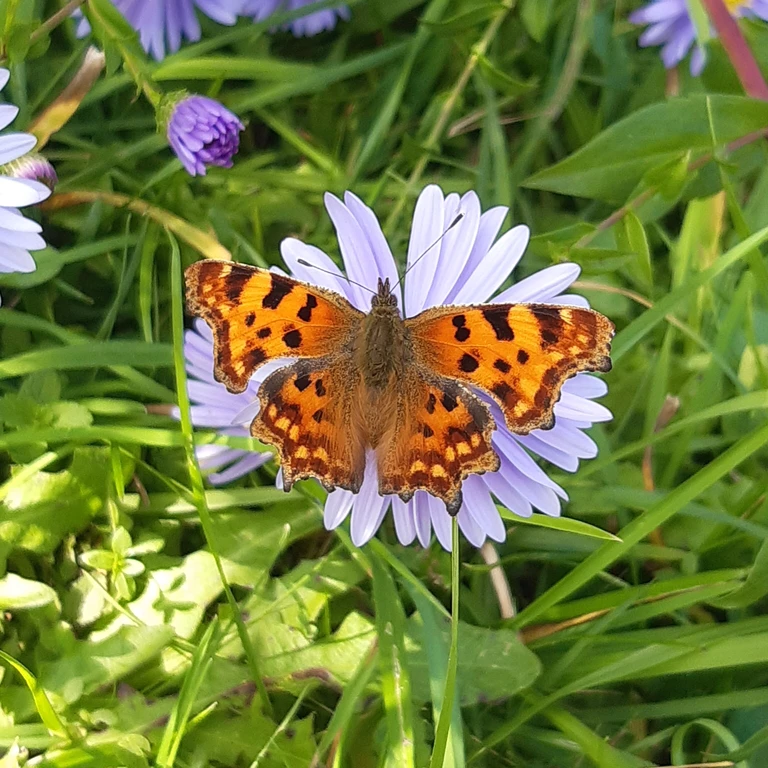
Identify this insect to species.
Polygonia c-album
